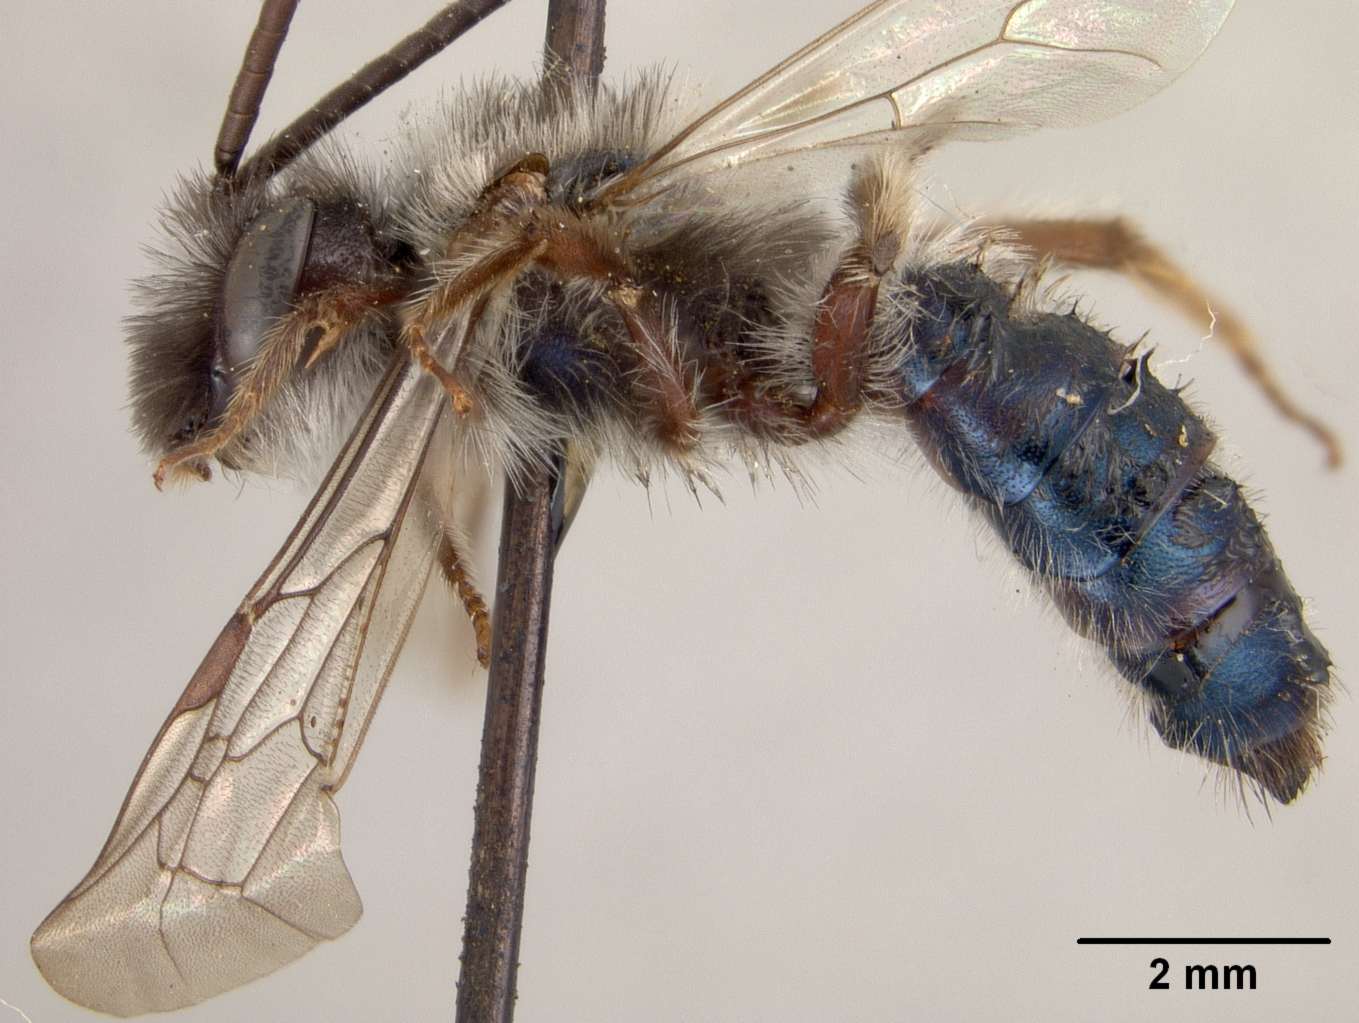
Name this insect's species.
Andrena cerasifolii
